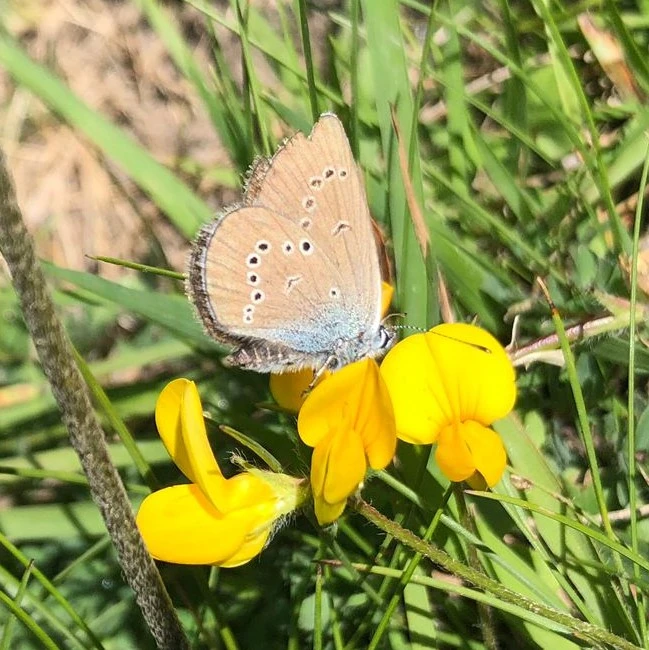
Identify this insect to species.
Cyaniris semiargus
